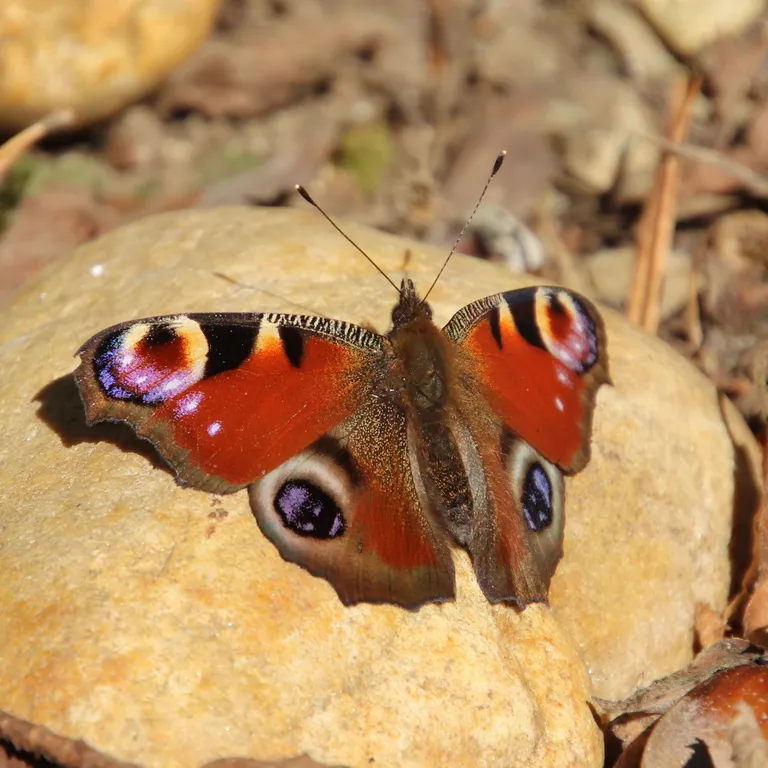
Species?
Aglais io
